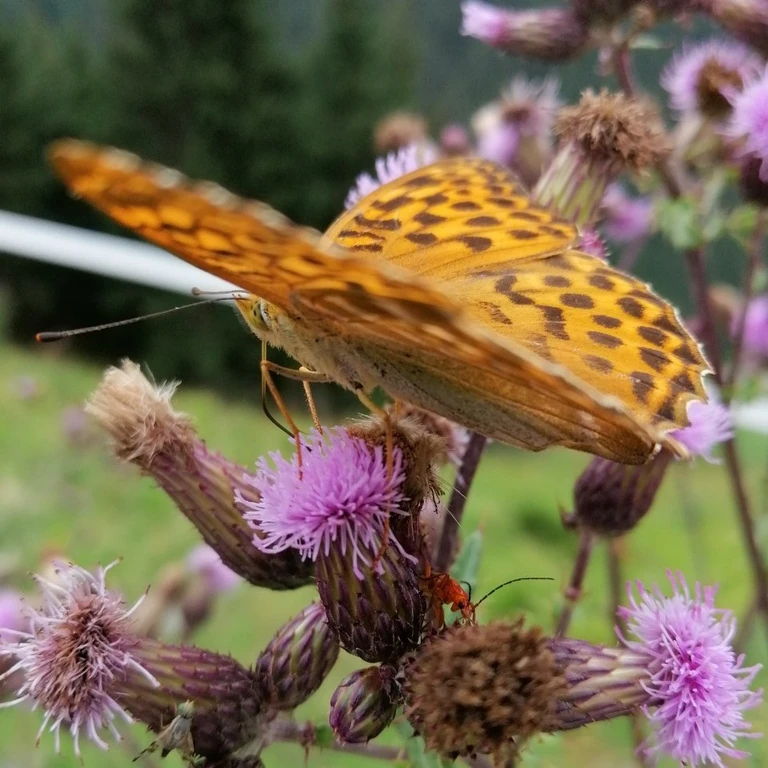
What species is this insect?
Argynnis paphia
